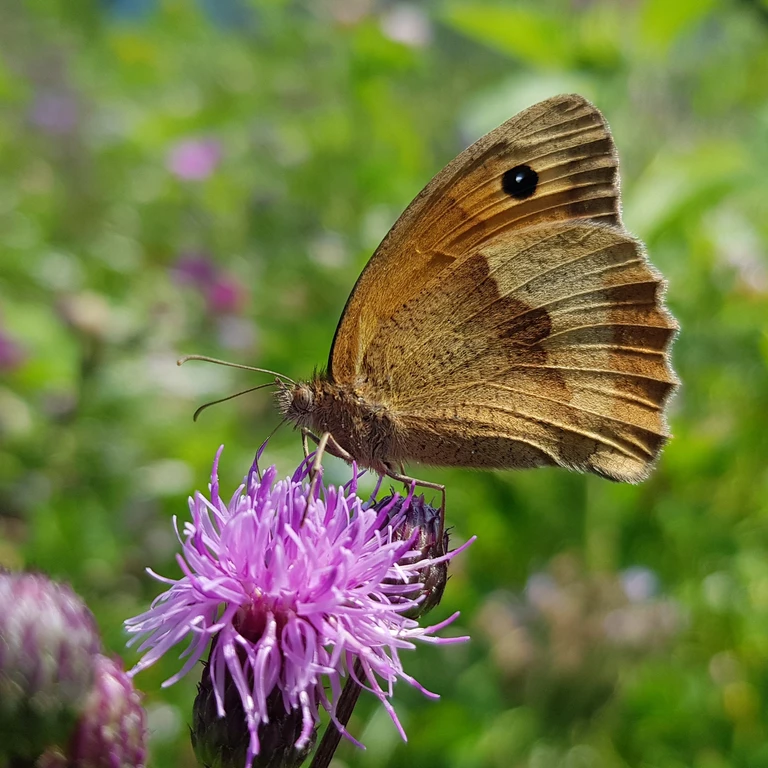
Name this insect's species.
Maniola jurtina
